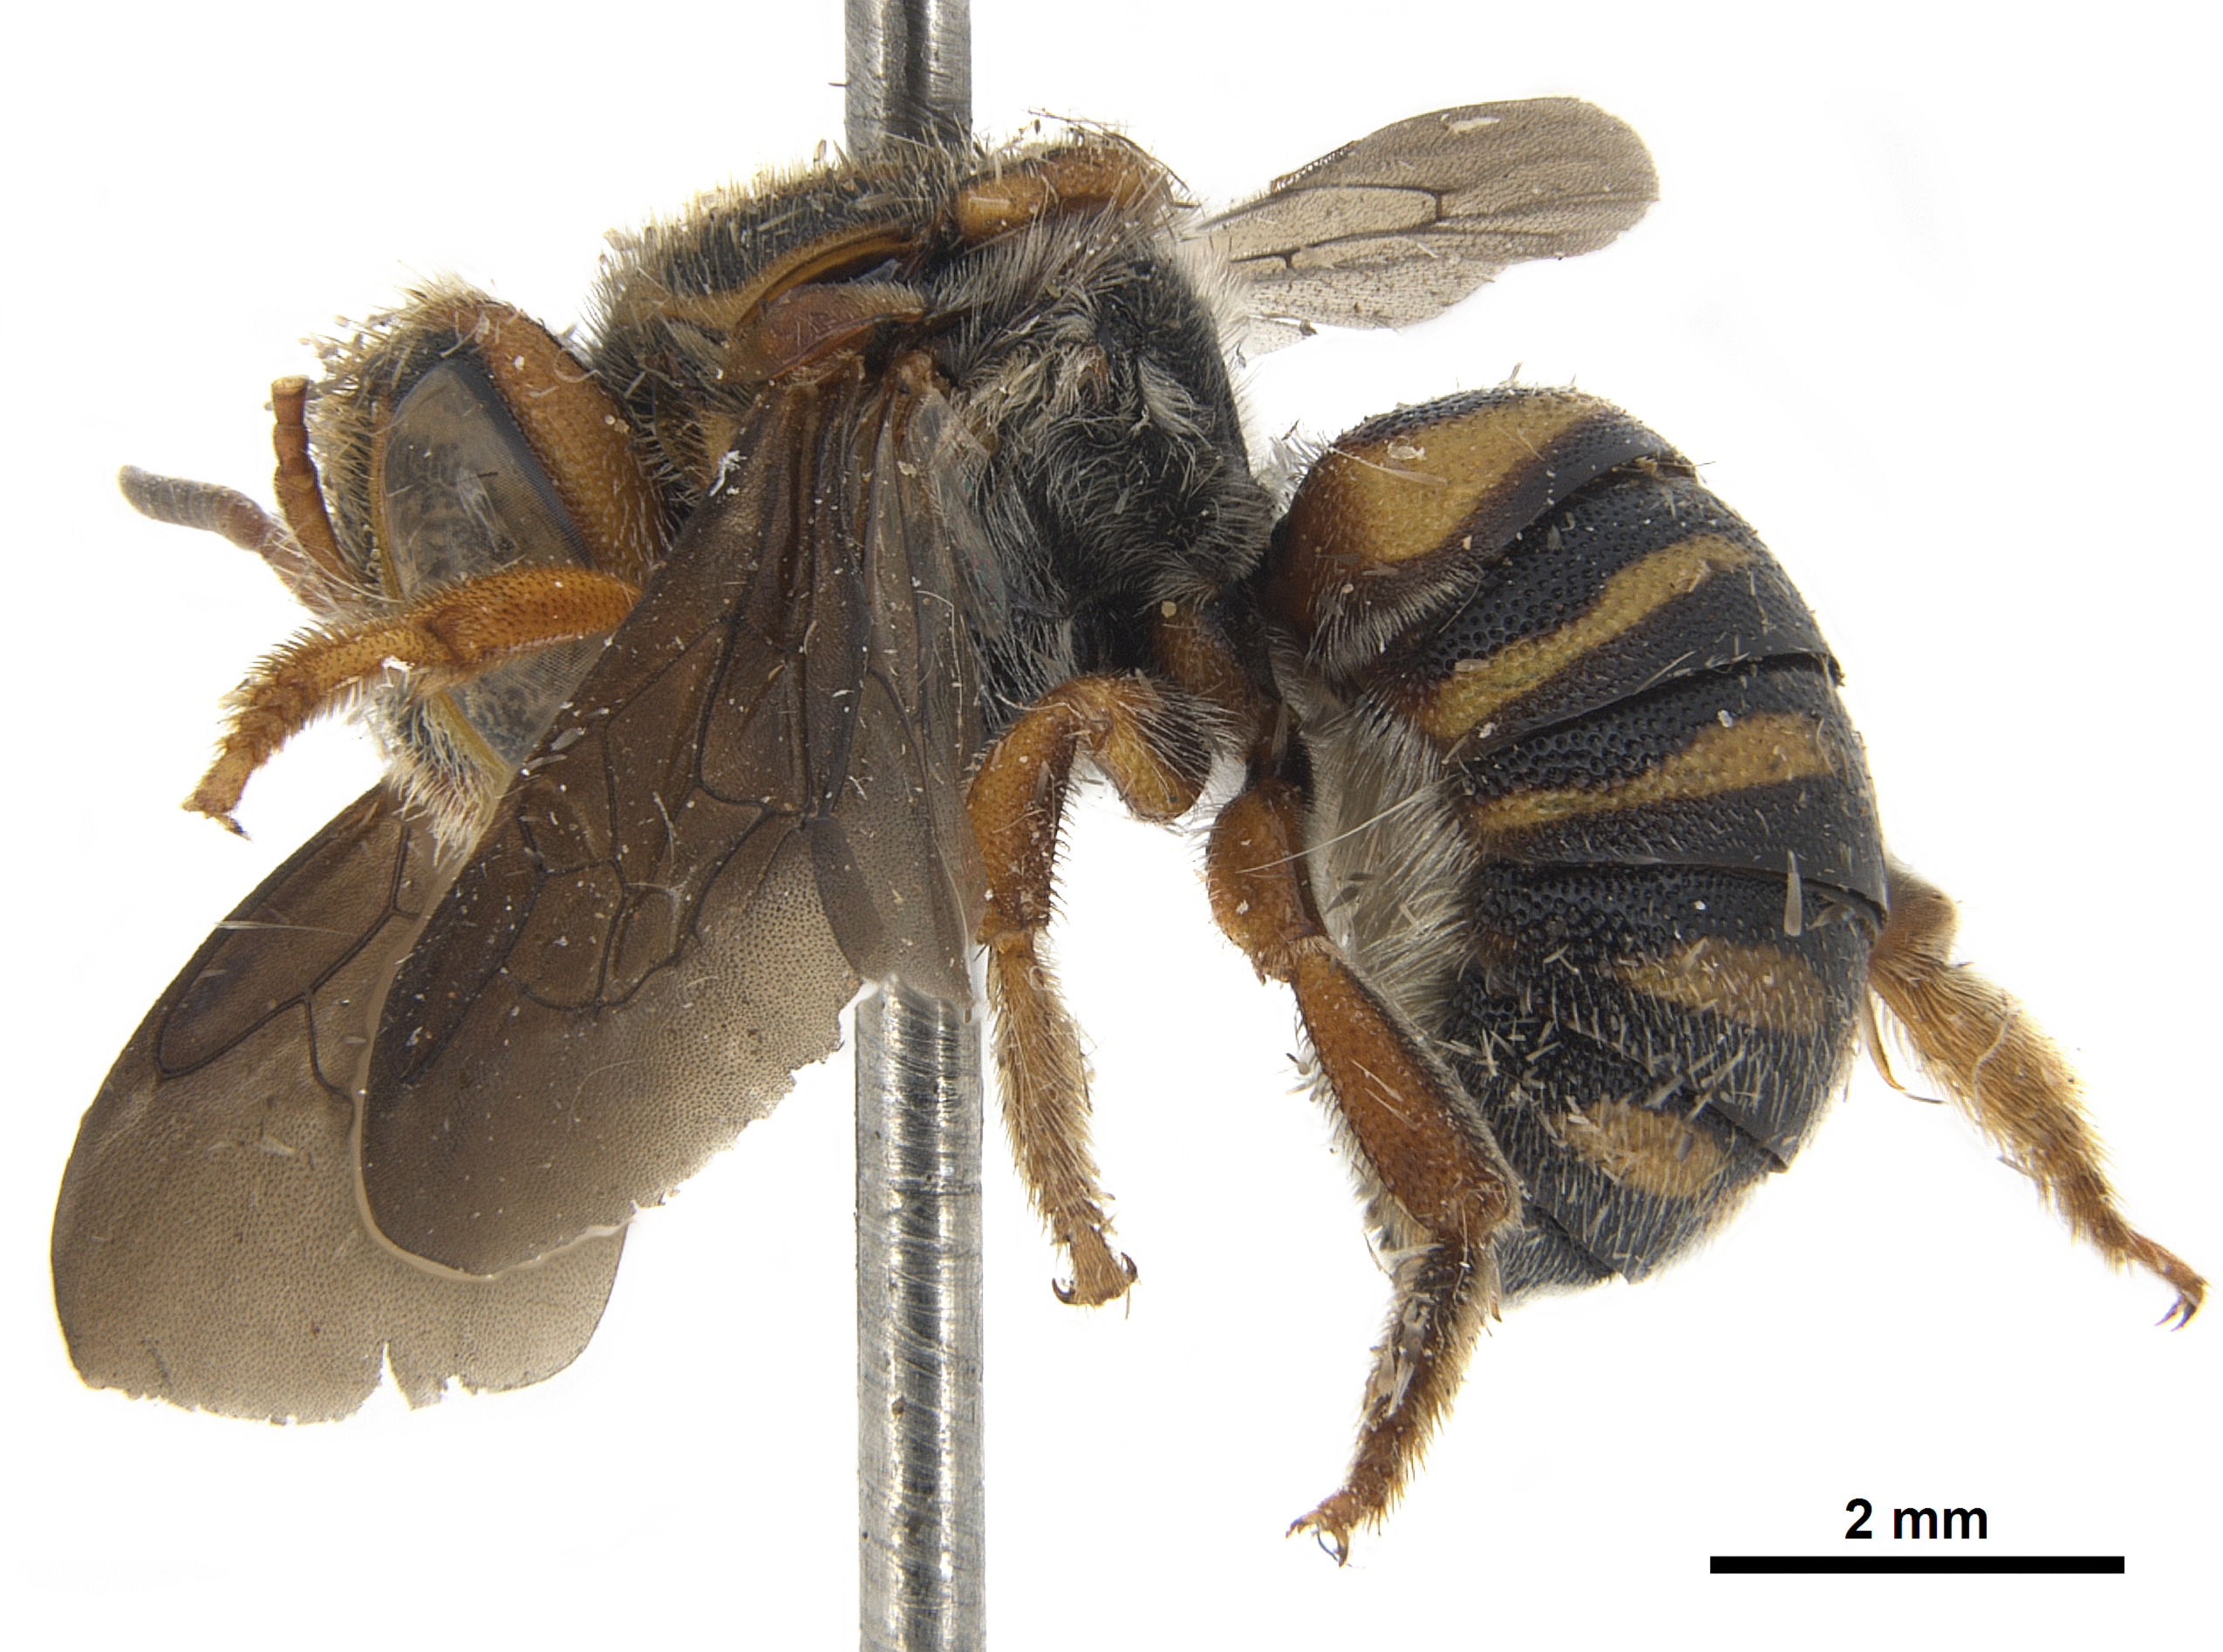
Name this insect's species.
Epanthidium tigrinum
